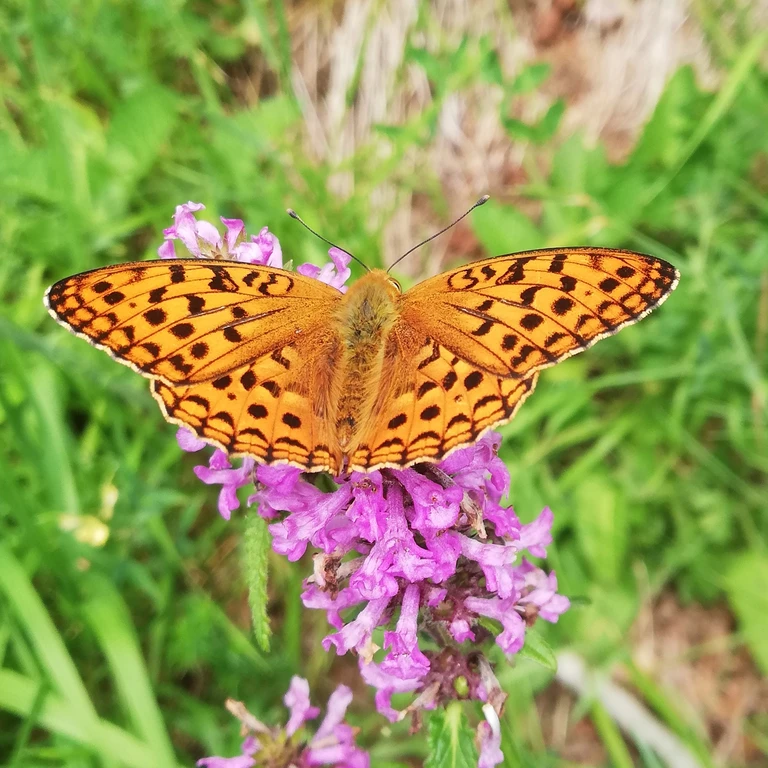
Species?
Fabriciana adippe
